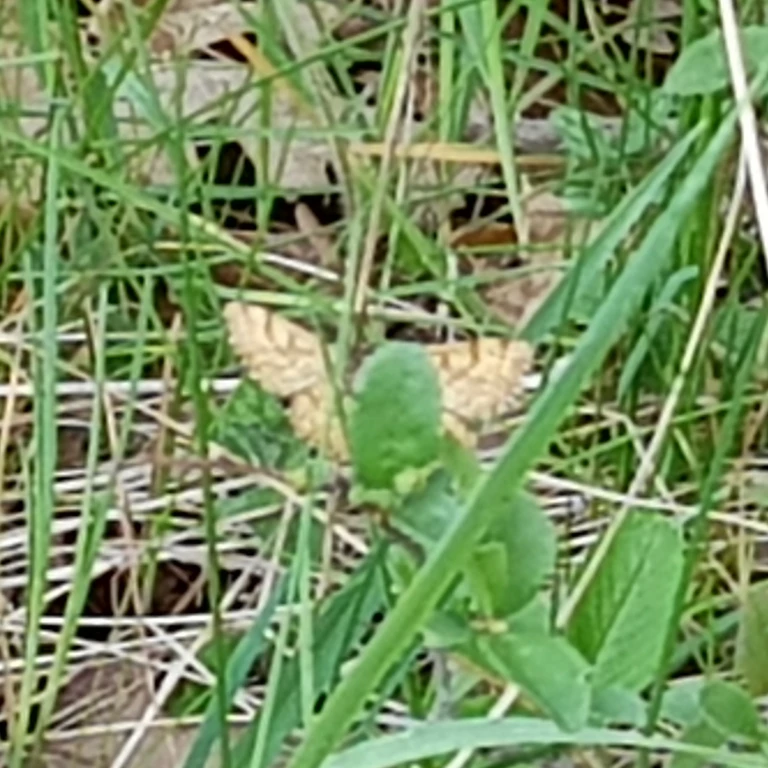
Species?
Ematurga atomaria
